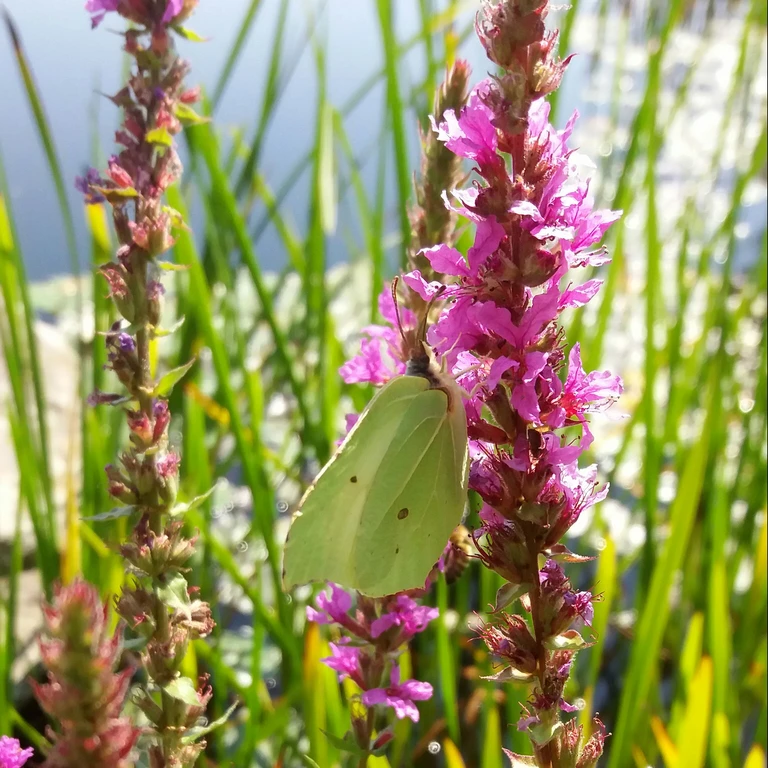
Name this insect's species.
Gonepteryx rhamni
